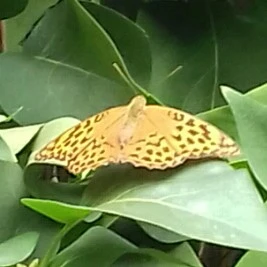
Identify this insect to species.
Argynnis paphia
